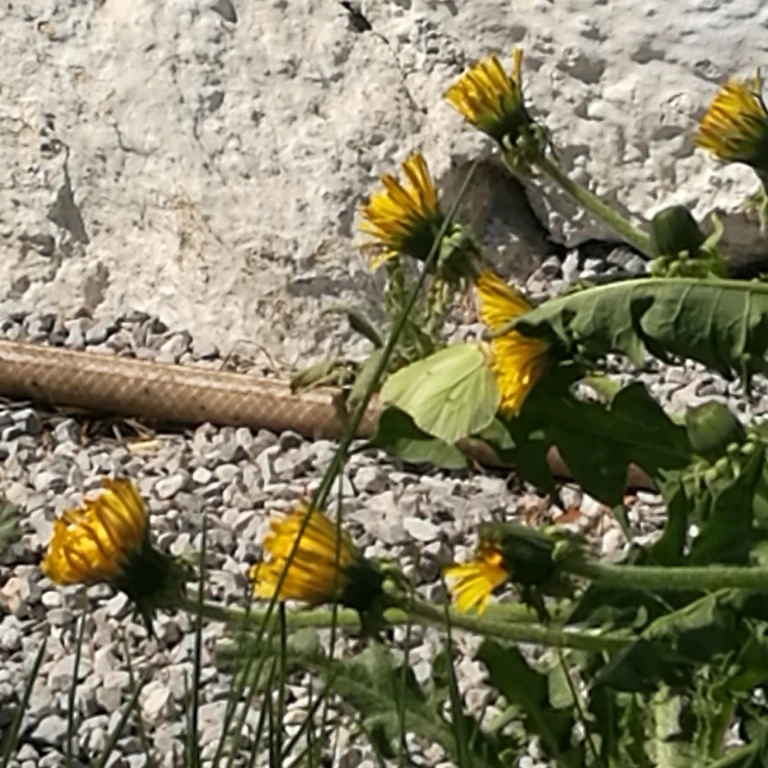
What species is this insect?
Gonepteryx rhamni
